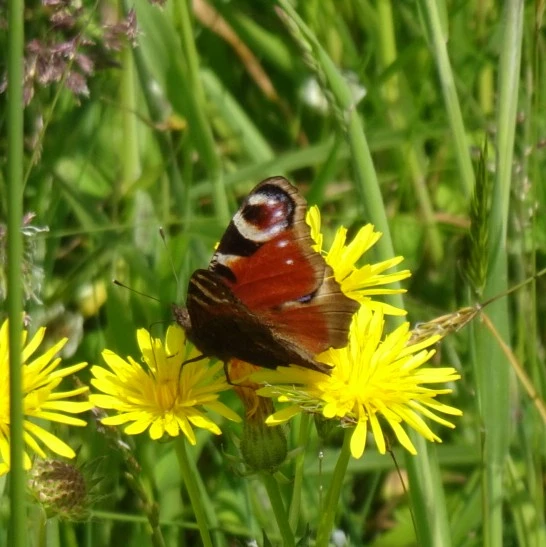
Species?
Aglais io
